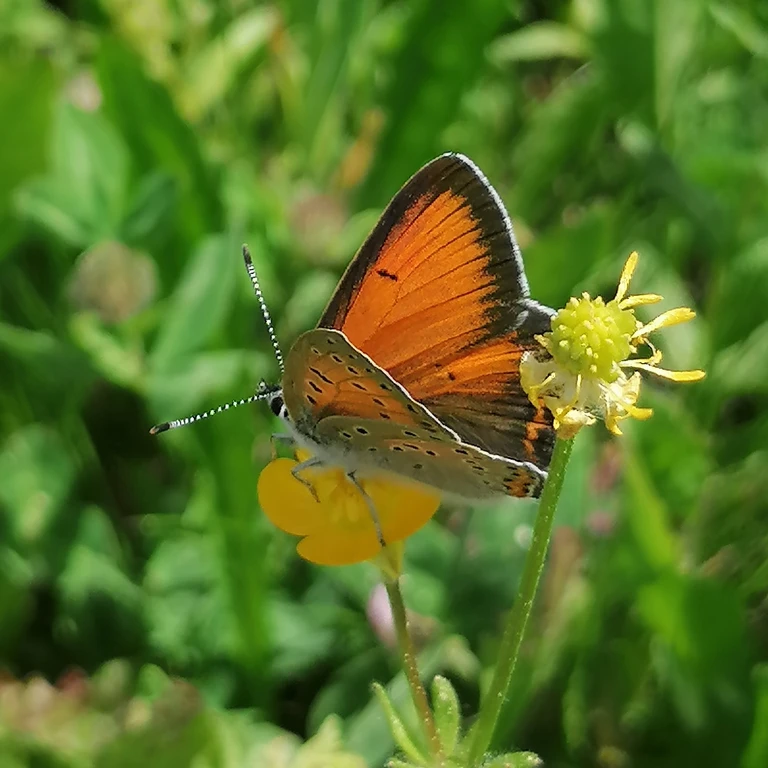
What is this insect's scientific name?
Lycaena hippothoe (also Palaeochrysophanus hippothoe)
